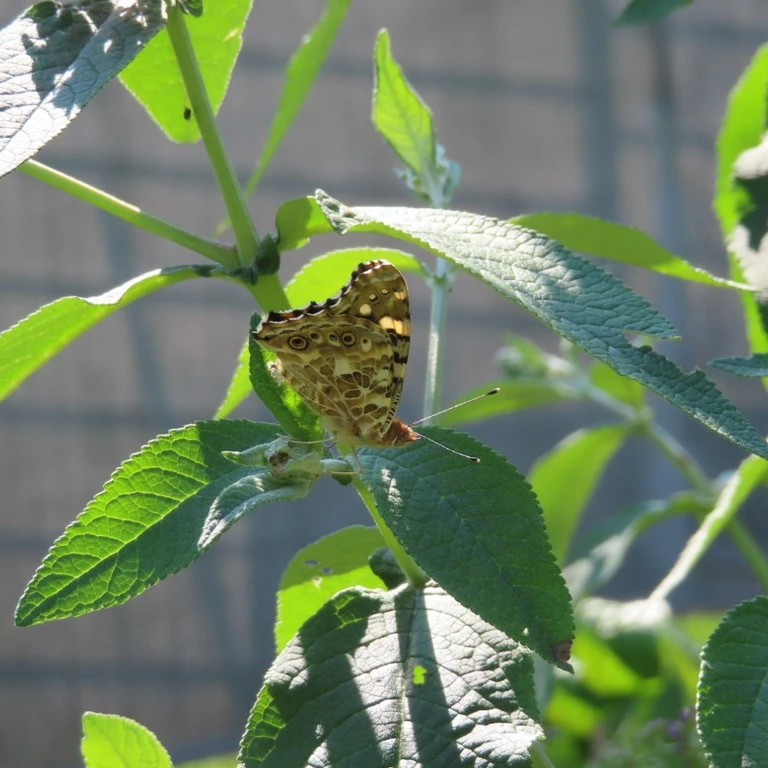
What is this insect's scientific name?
Vanessa cardui
